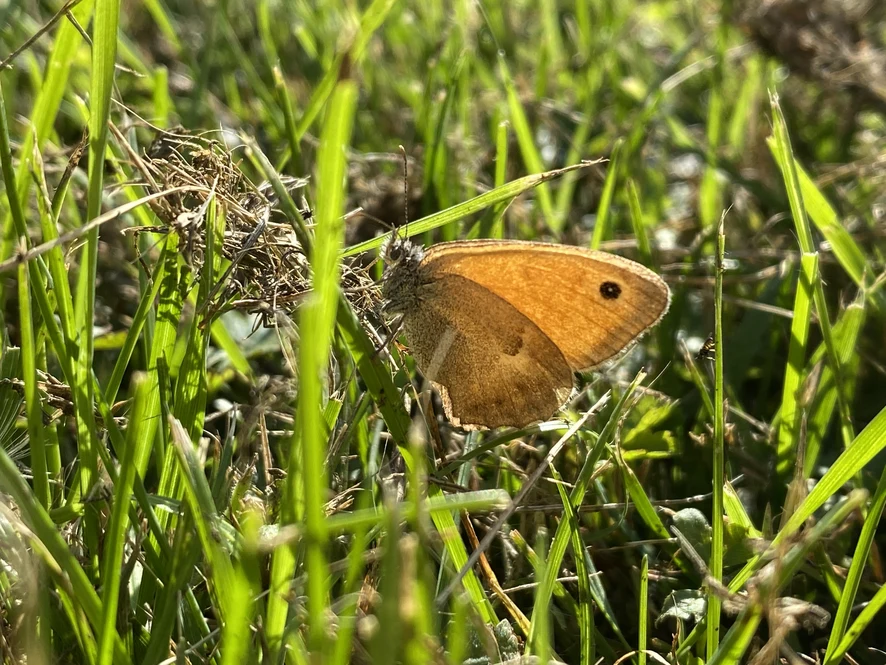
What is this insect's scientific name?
Coenonympha pamphilus
